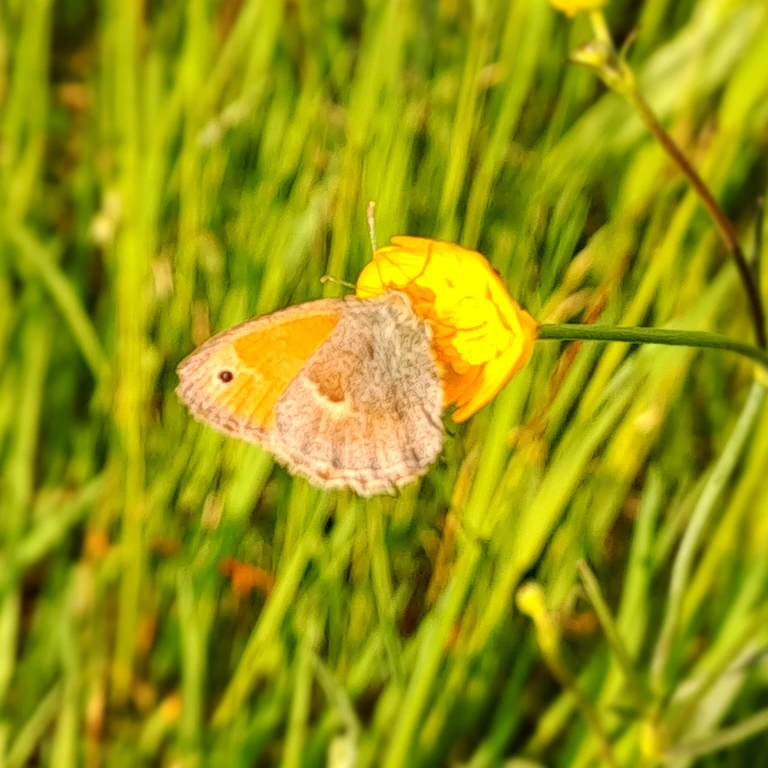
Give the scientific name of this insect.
Coenonympha pamphilus
